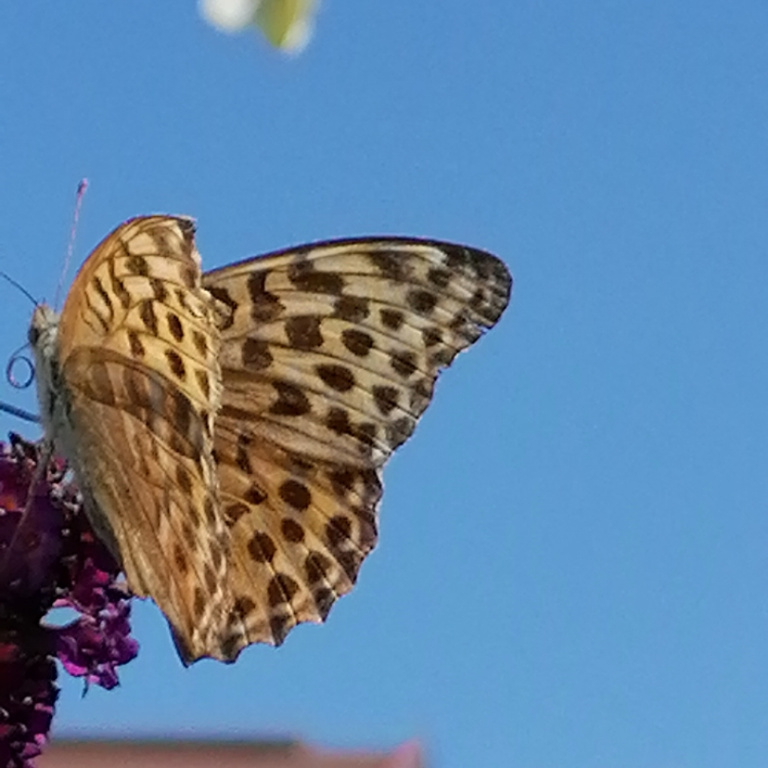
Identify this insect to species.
Argynnis paphia
